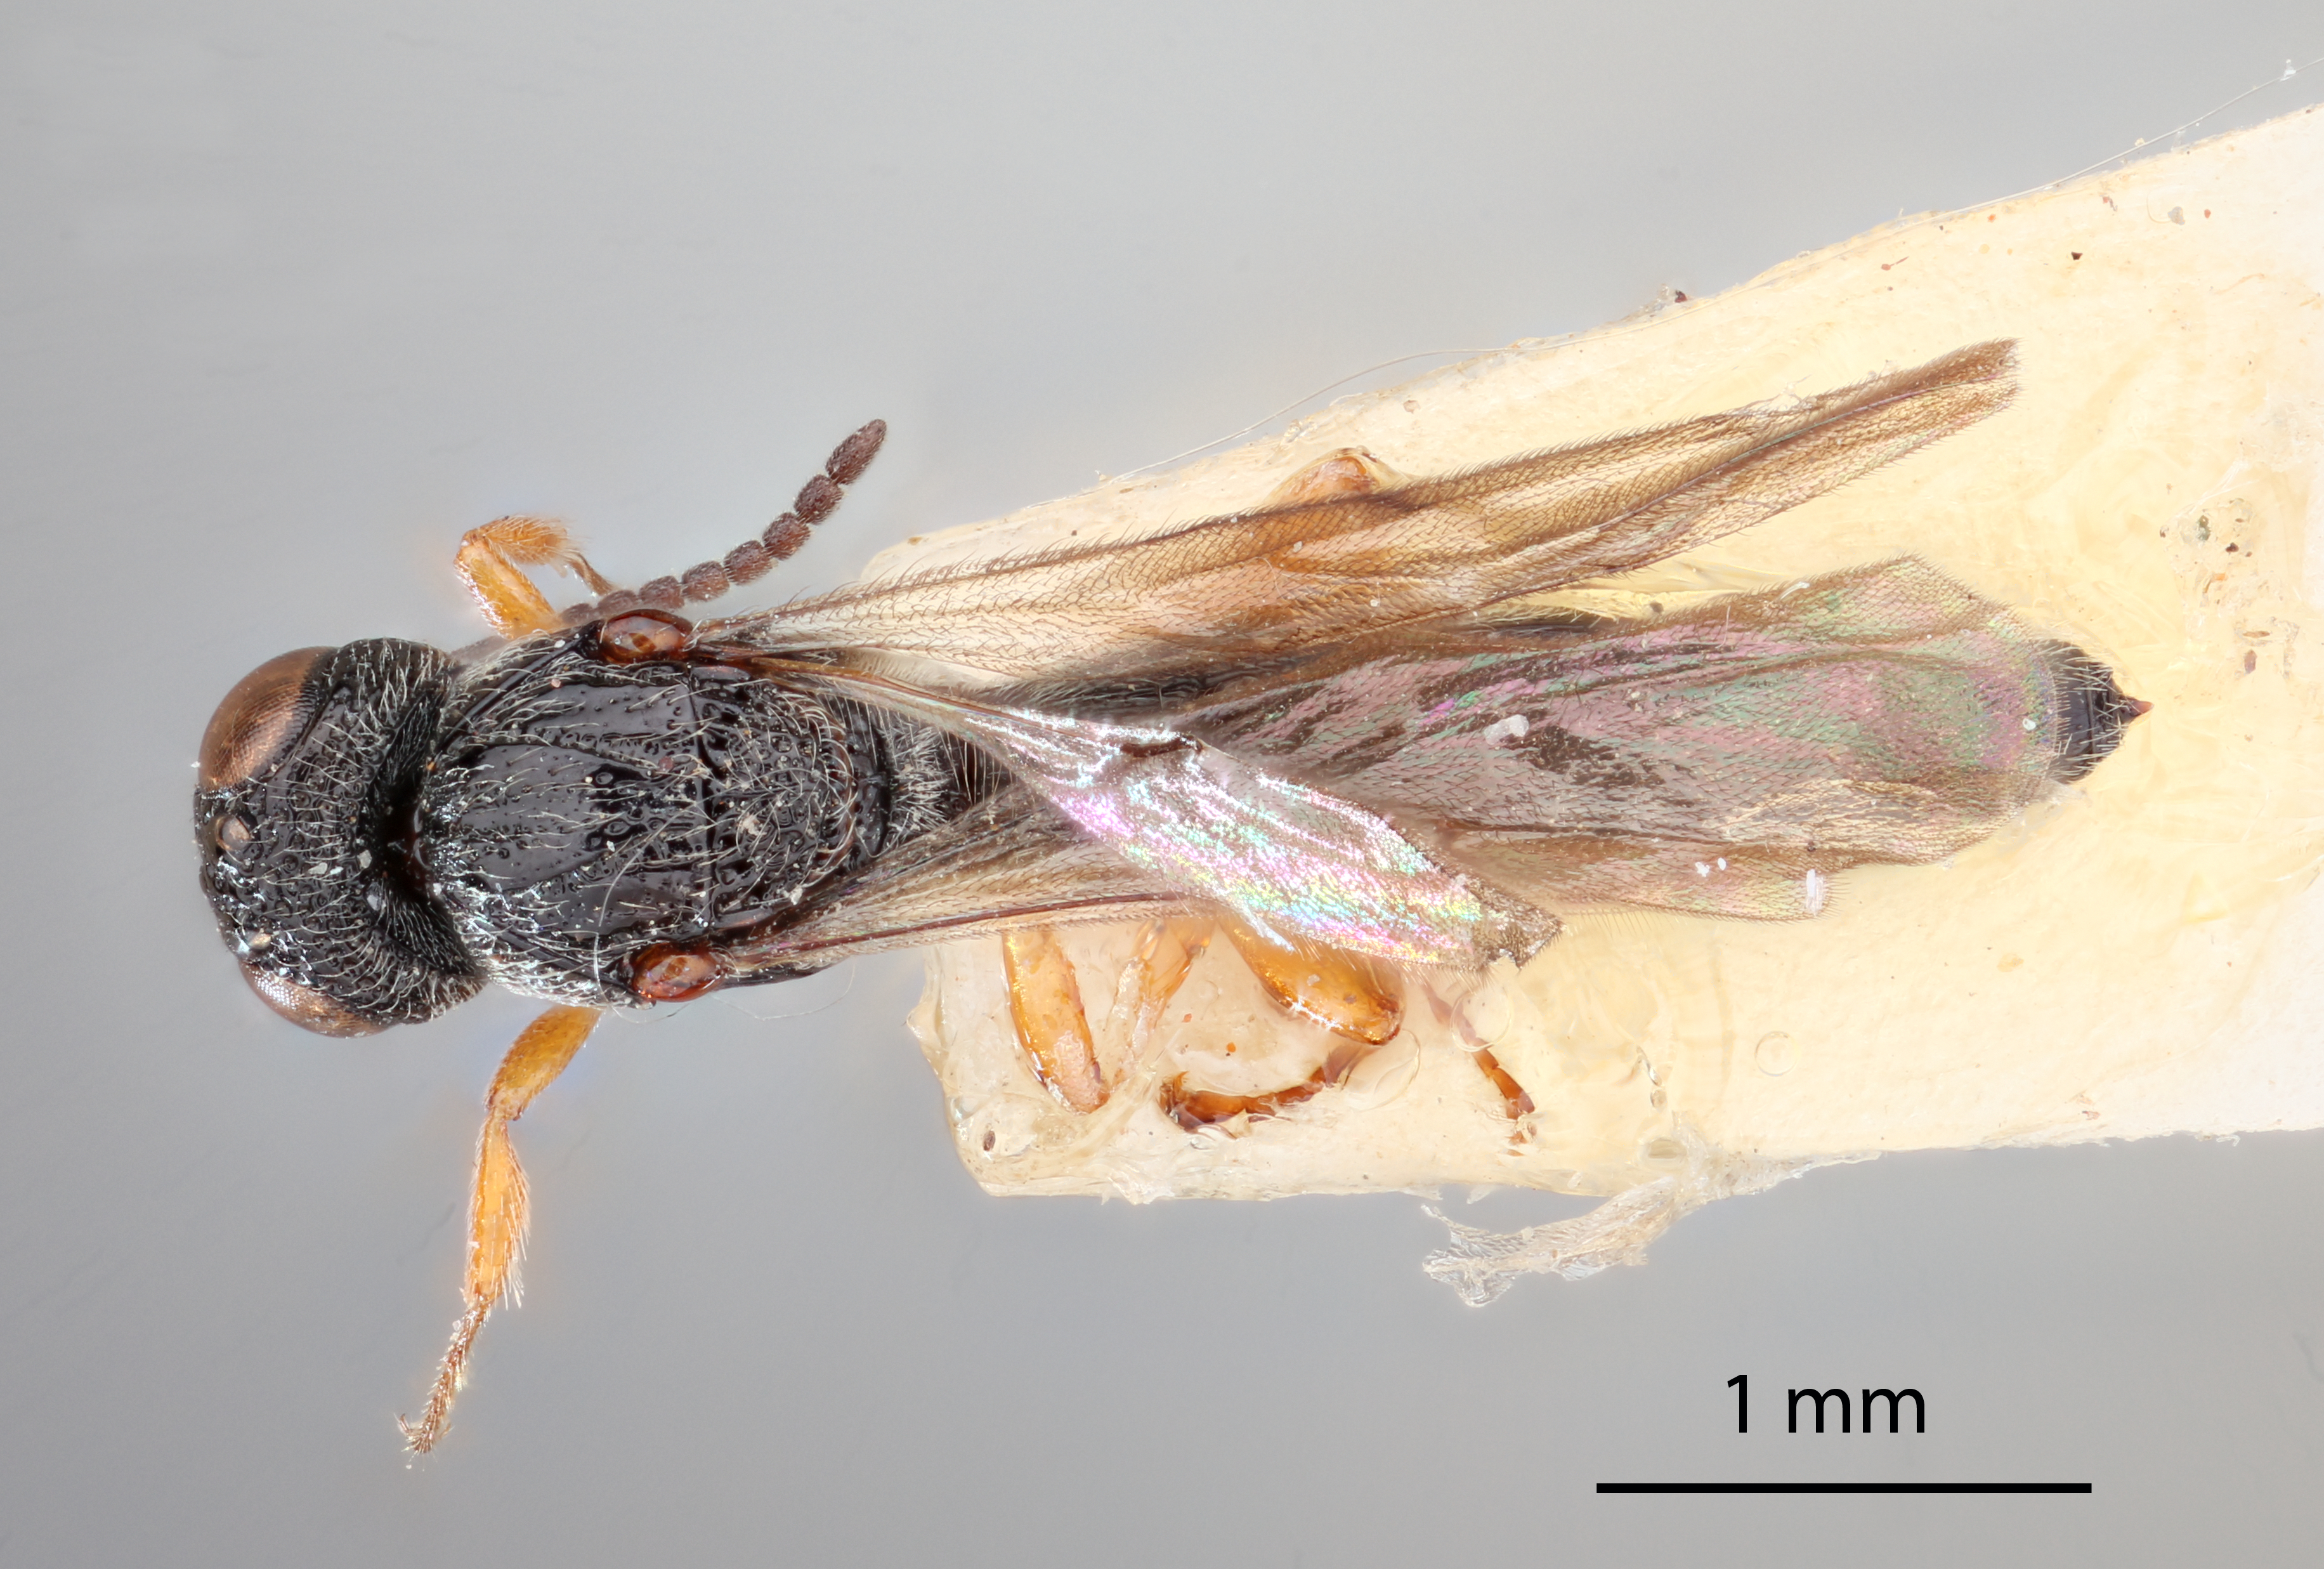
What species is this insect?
Habroteleia kotturensis
